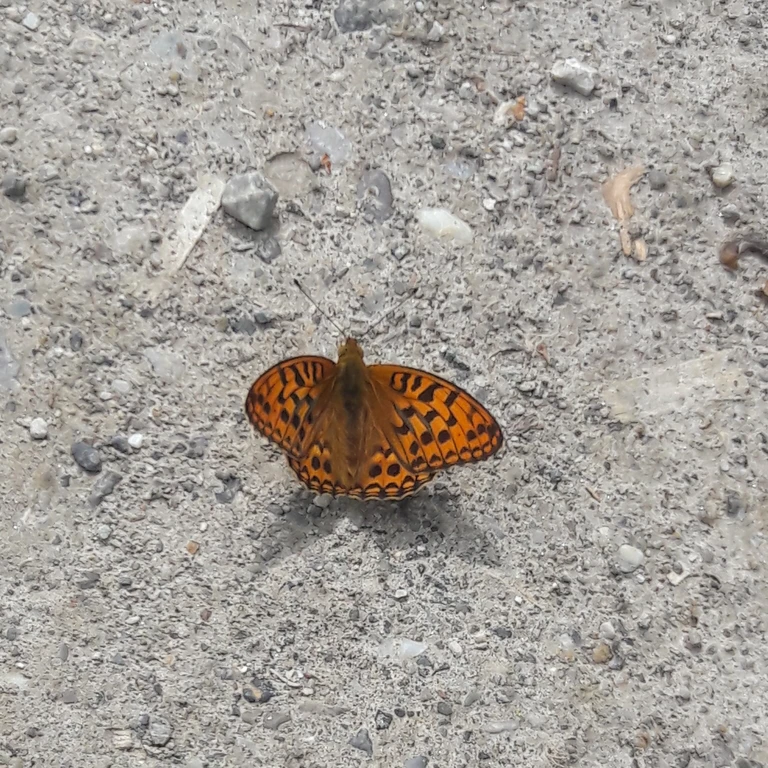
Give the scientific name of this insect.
Fabriciana adippe
